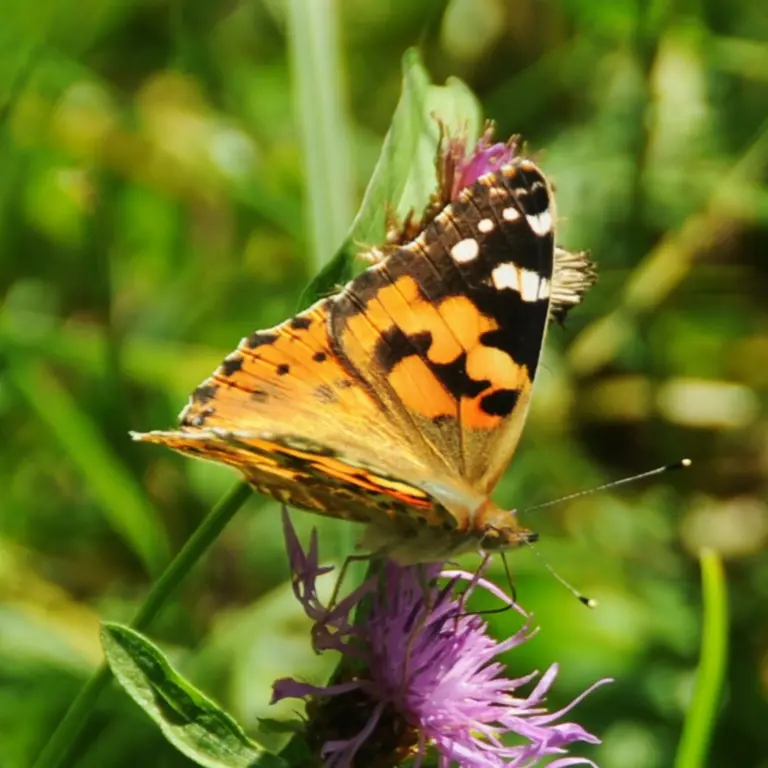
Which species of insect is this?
Vanessa cardui
